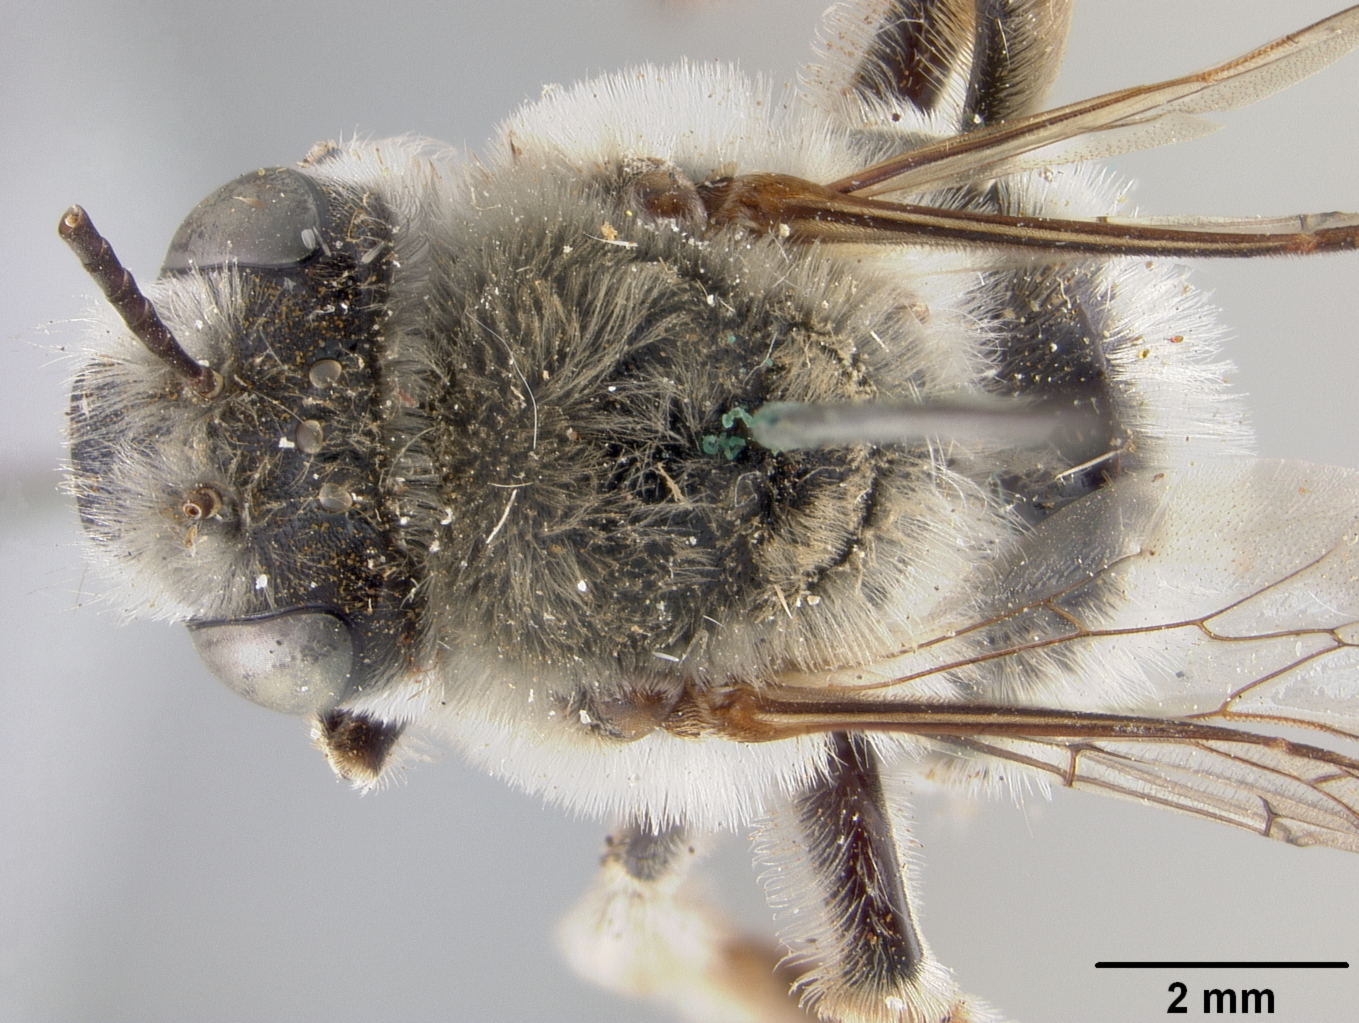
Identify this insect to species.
Melissodes belfragei
